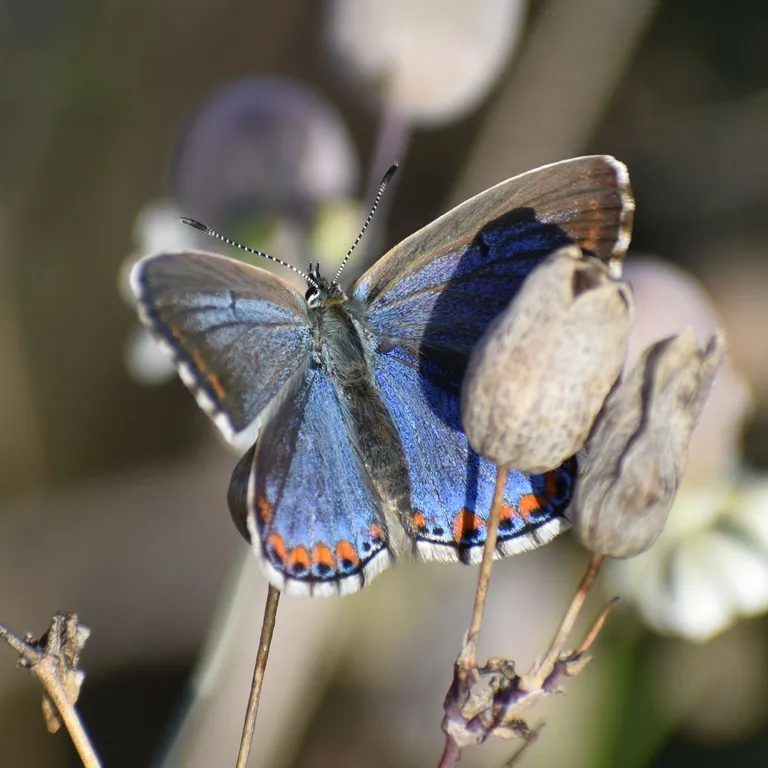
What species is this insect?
Lysandra bellargus
